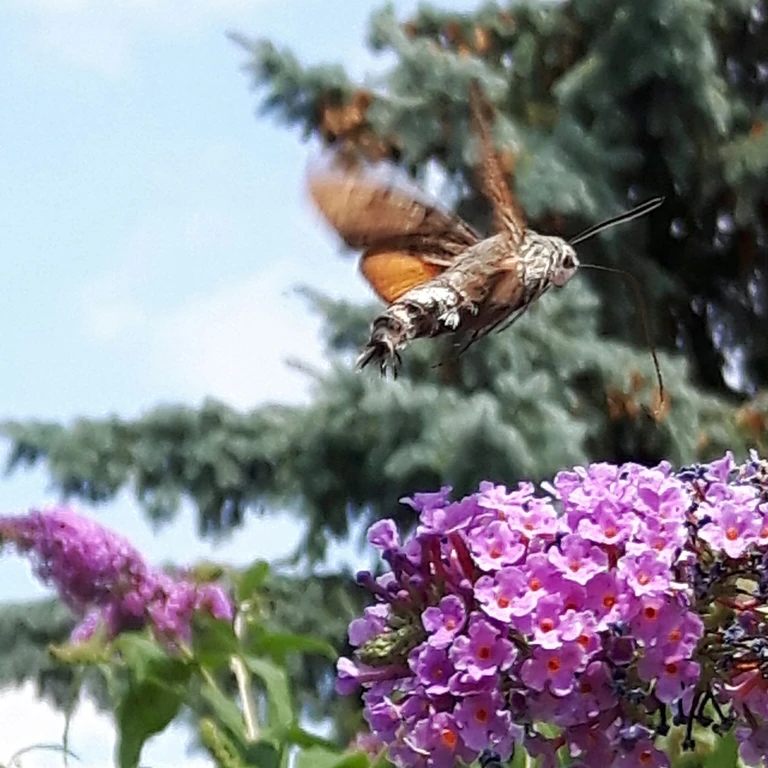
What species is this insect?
Macroglossum stellatarum
